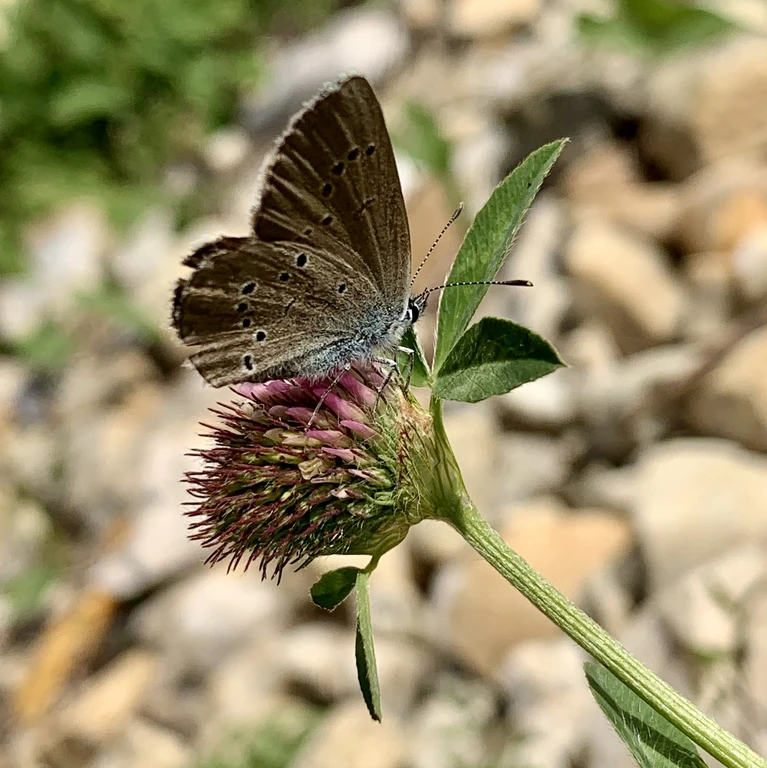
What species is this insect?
Cyaniris semiargus
